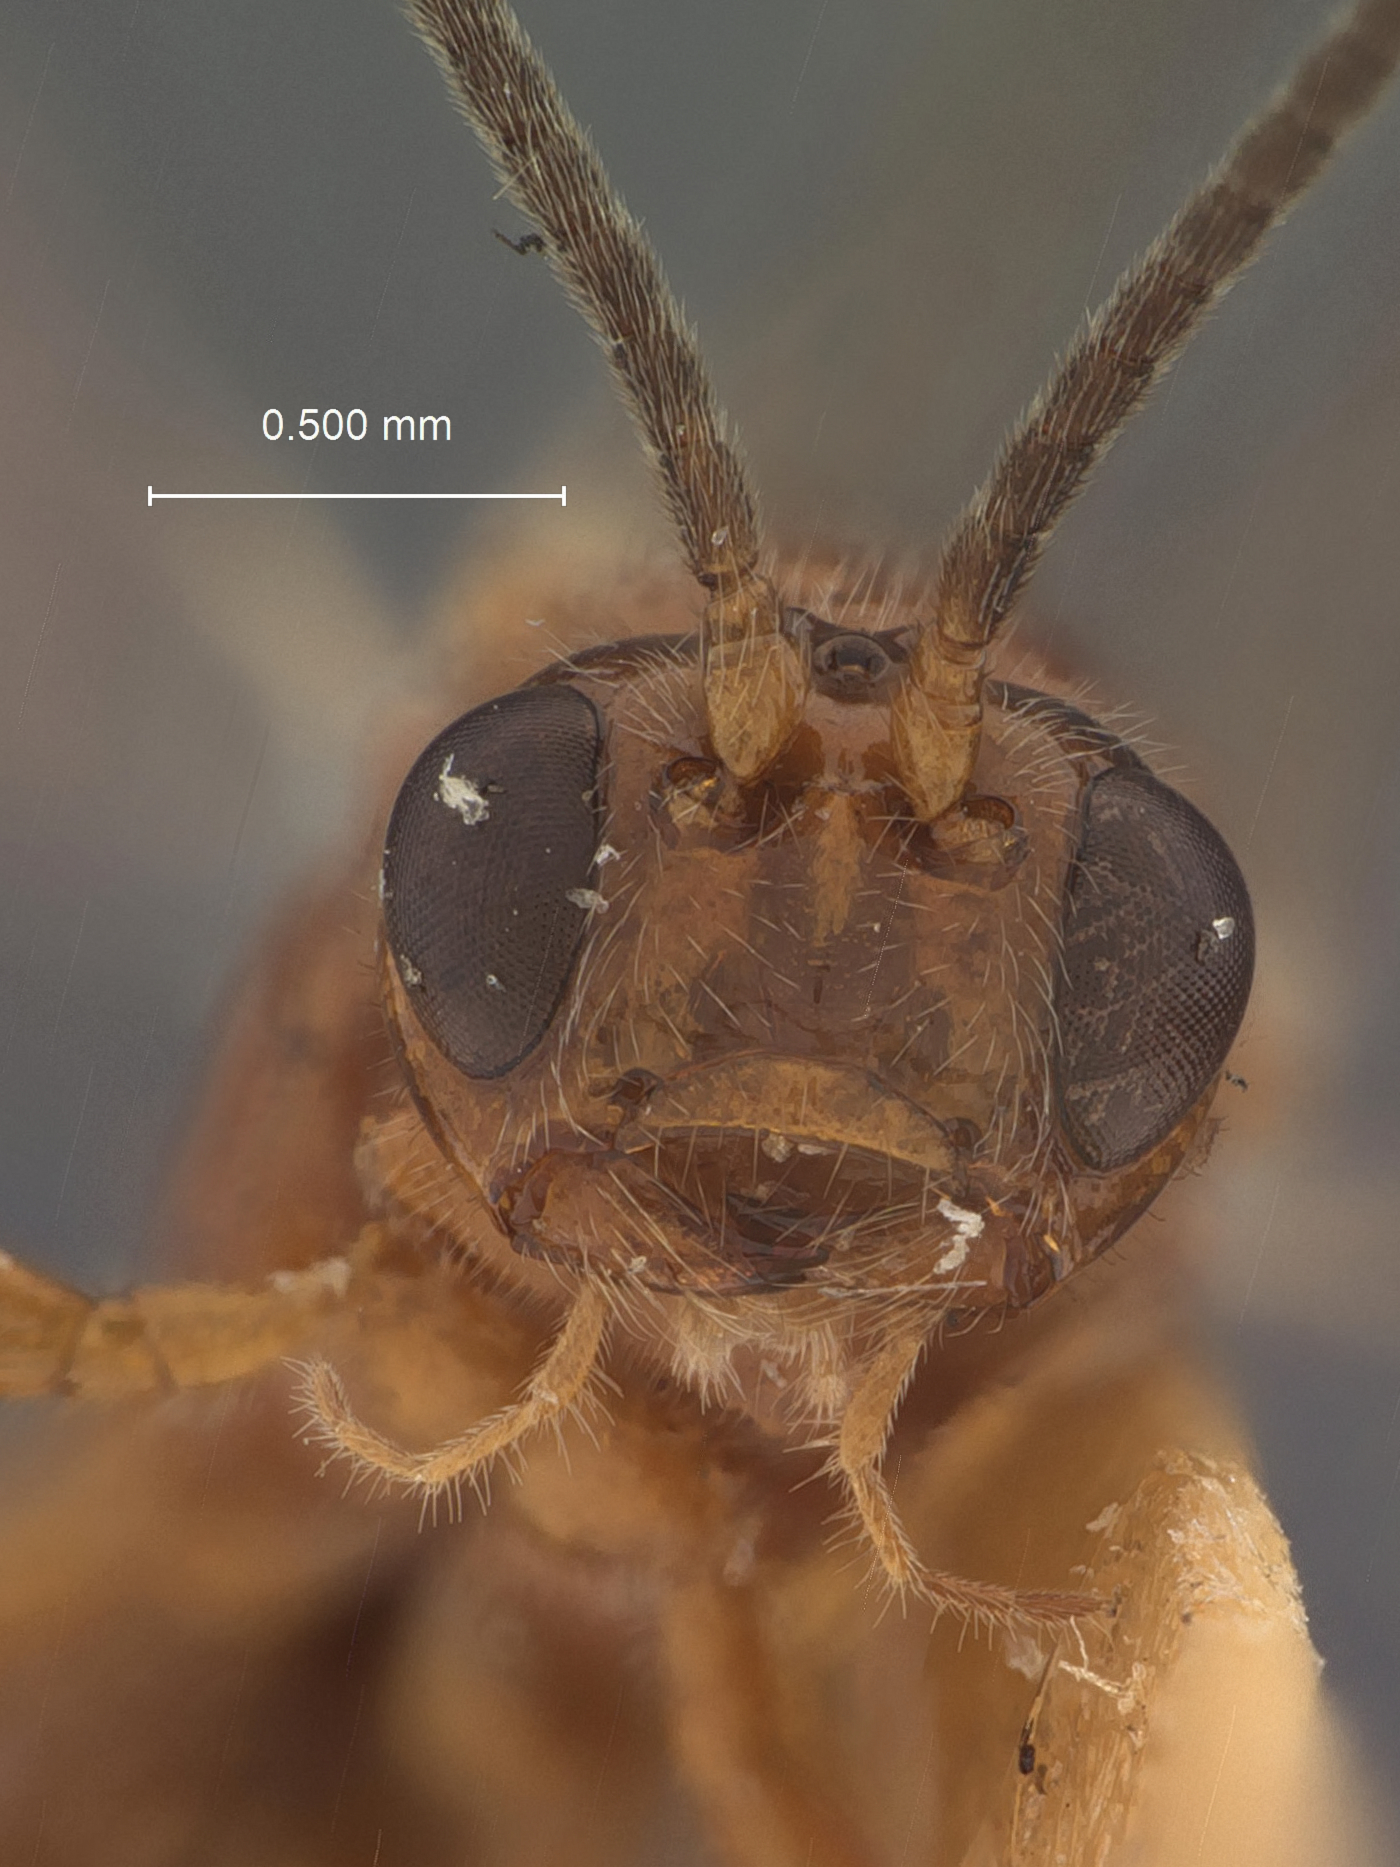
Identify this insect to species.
Opius rosicola
